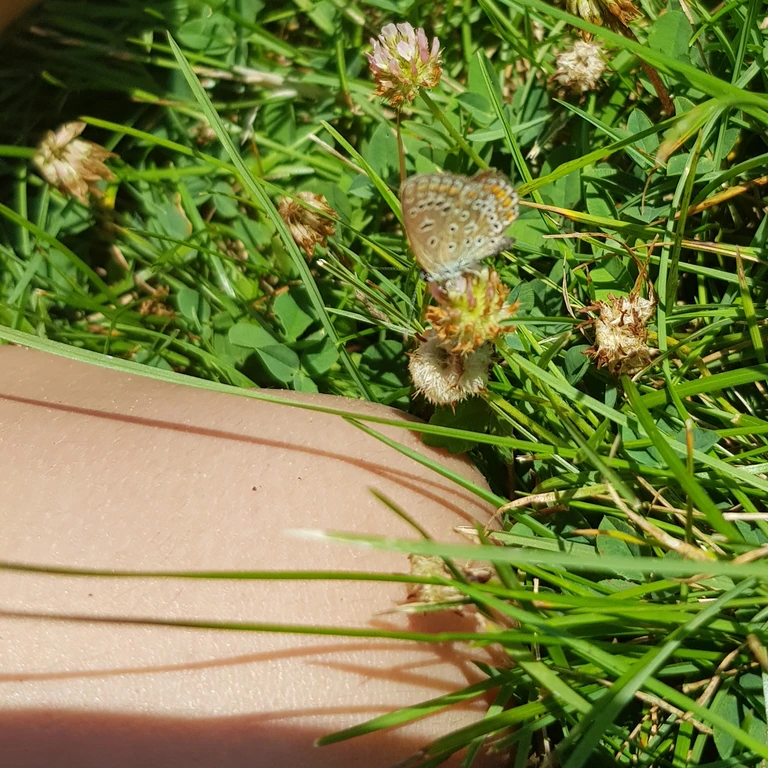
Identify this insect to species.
Polyommatus icarus
